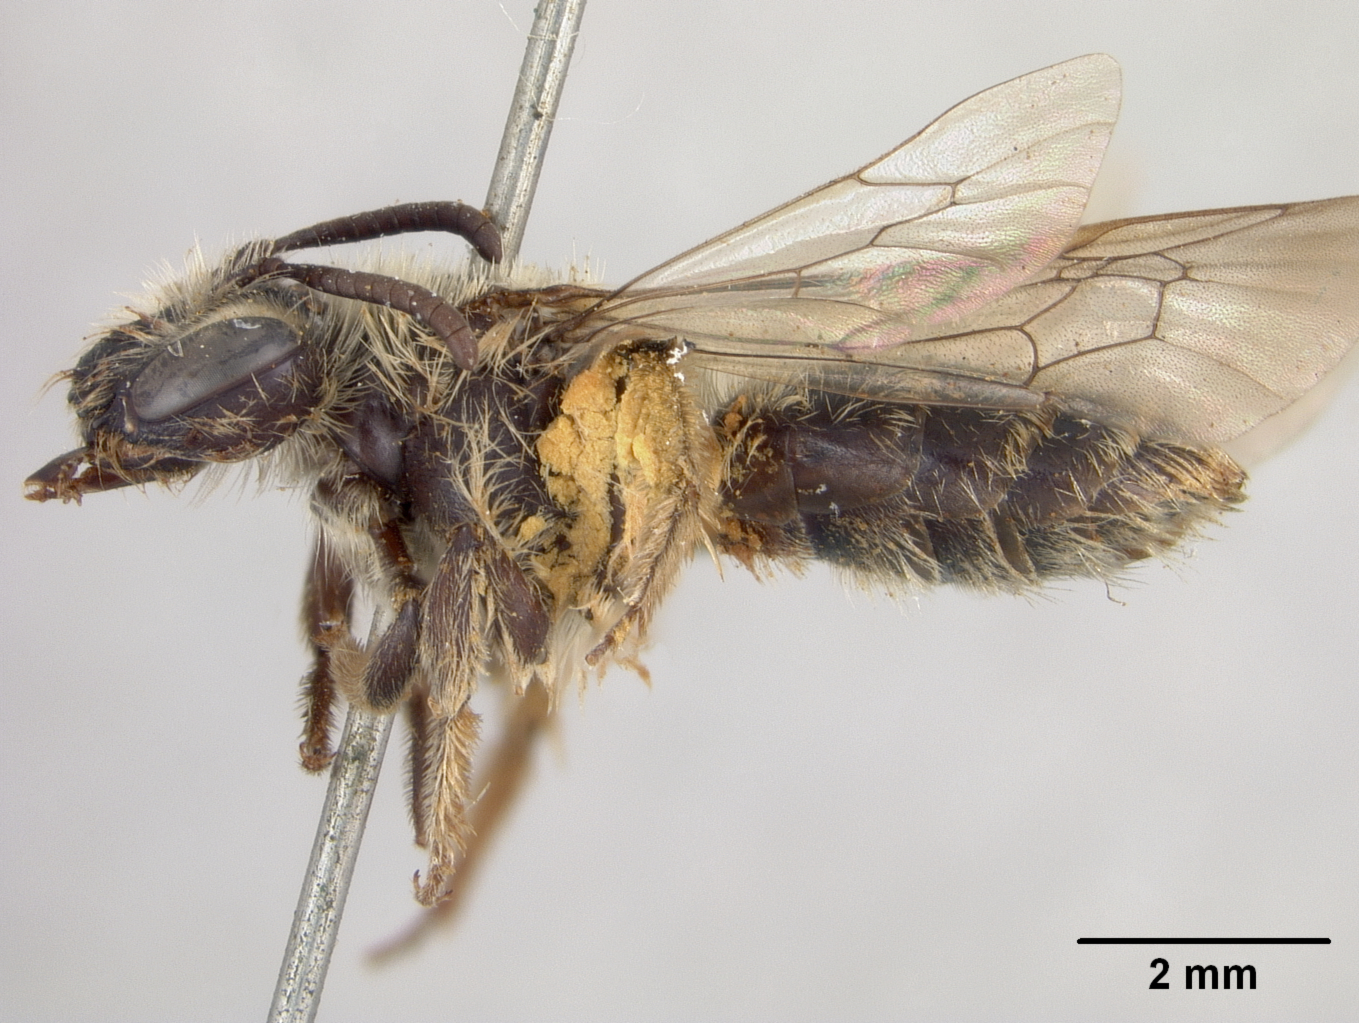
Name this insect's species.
Andrena rodilla
